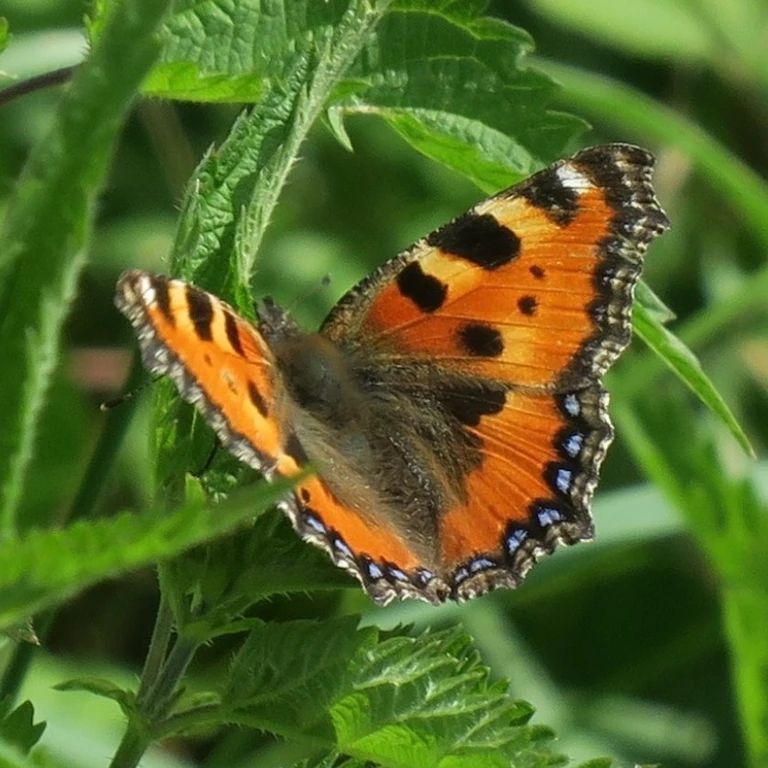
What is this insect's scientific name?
Aglais urticae
